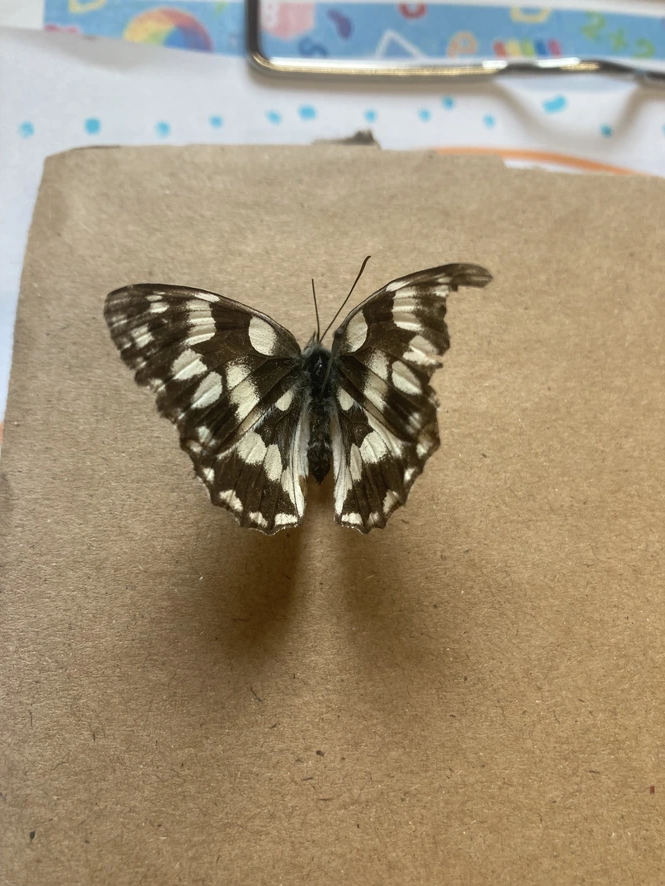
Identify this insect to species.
Melanargia galathea
